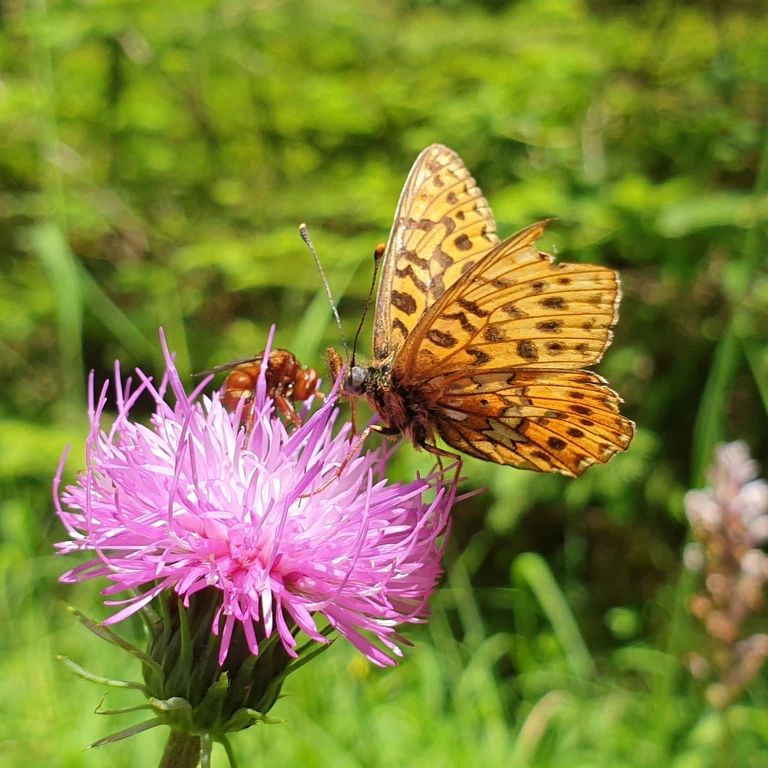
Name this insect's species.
Boloria euphrosyne (also Clossiana euphrosyne)
